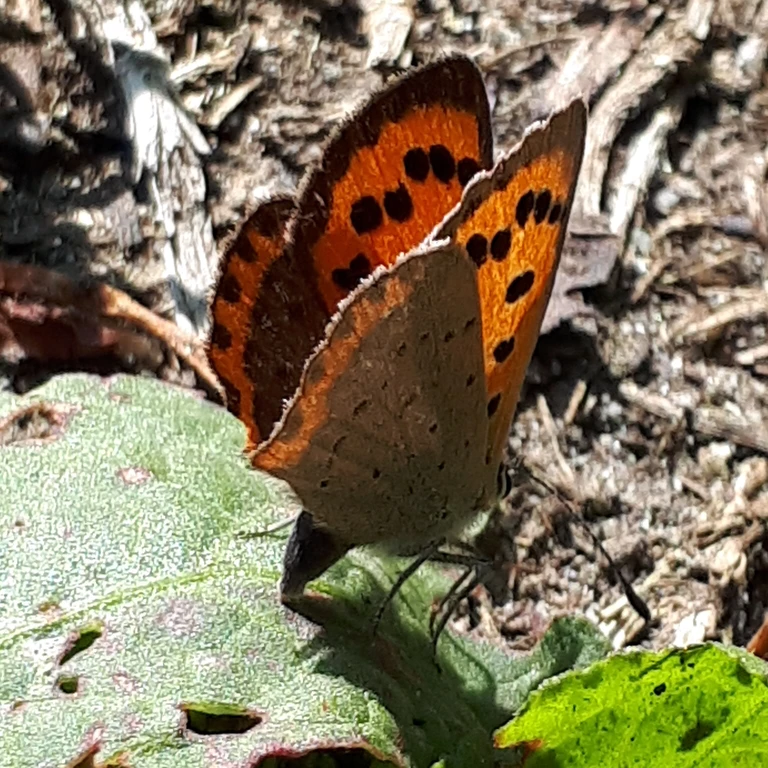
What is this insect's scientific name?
Lycaena phlaeas
